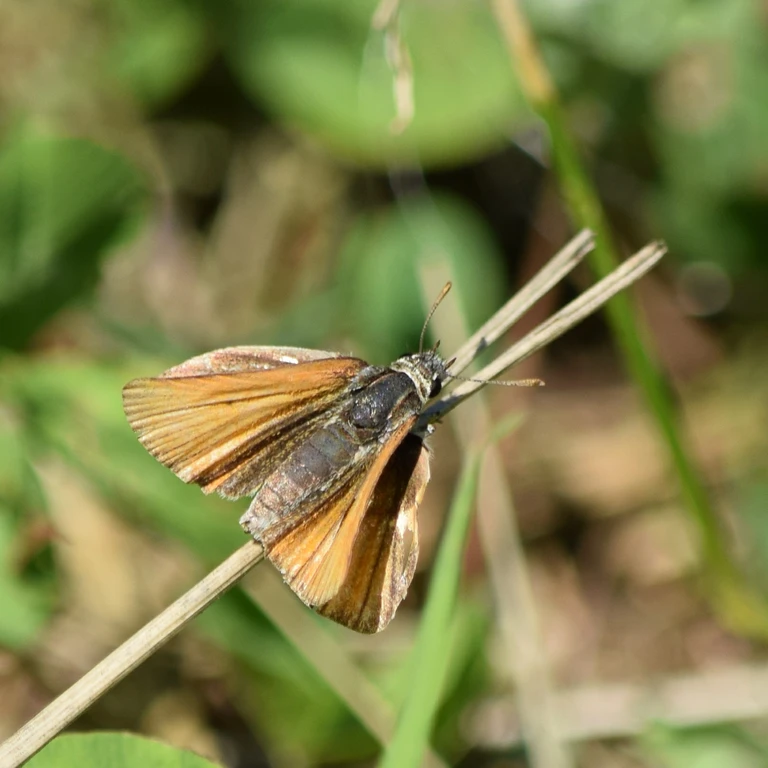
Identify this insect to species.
Thymelicus sylvestris
